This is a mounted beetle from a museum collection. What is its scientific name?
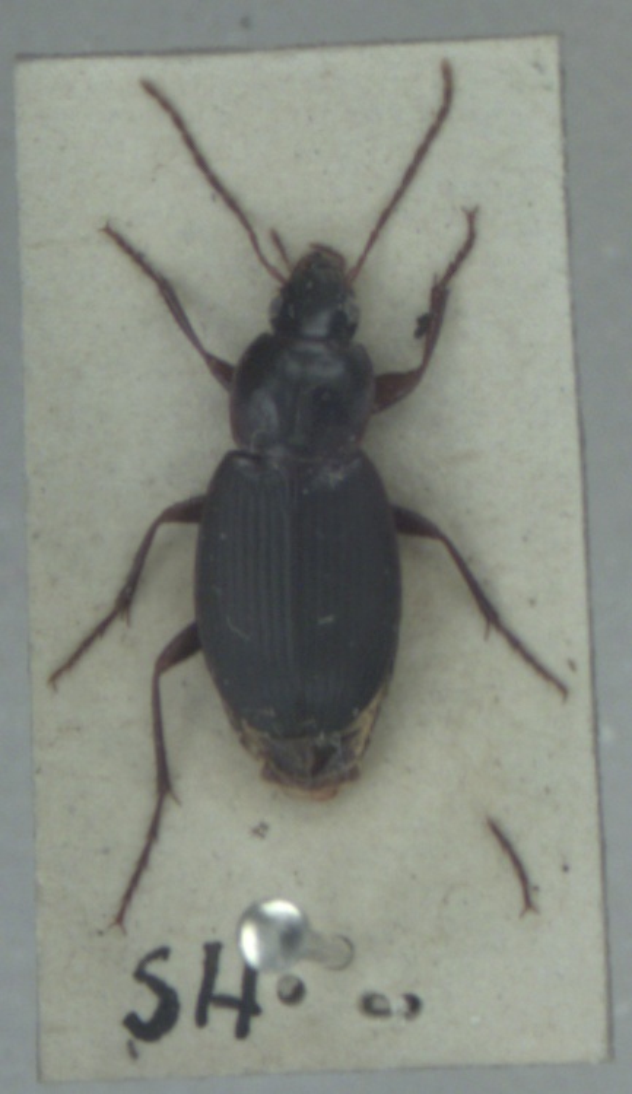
Calathus rotundicollis
